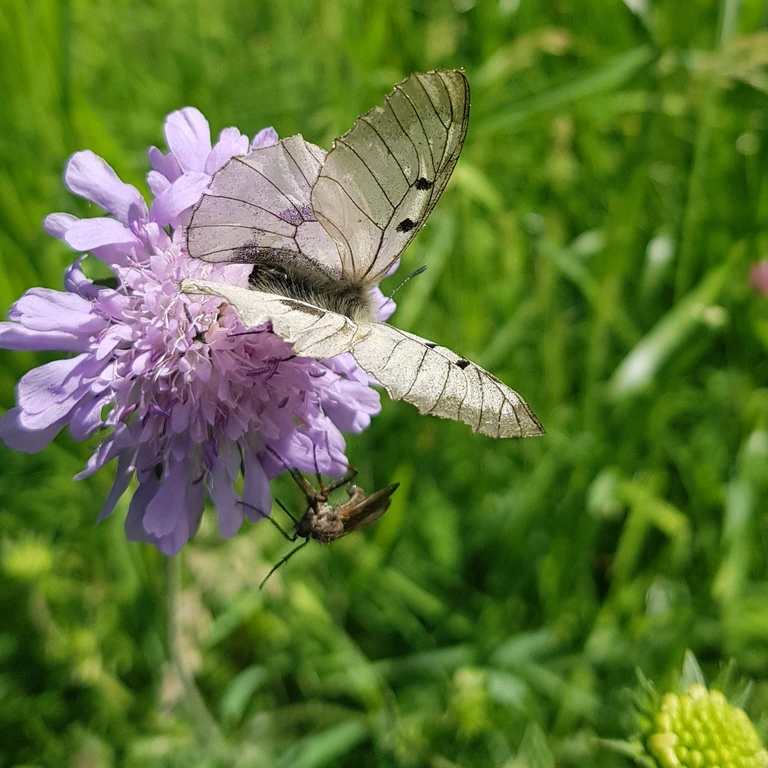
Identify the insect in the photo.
Parnassius mnemosyne
